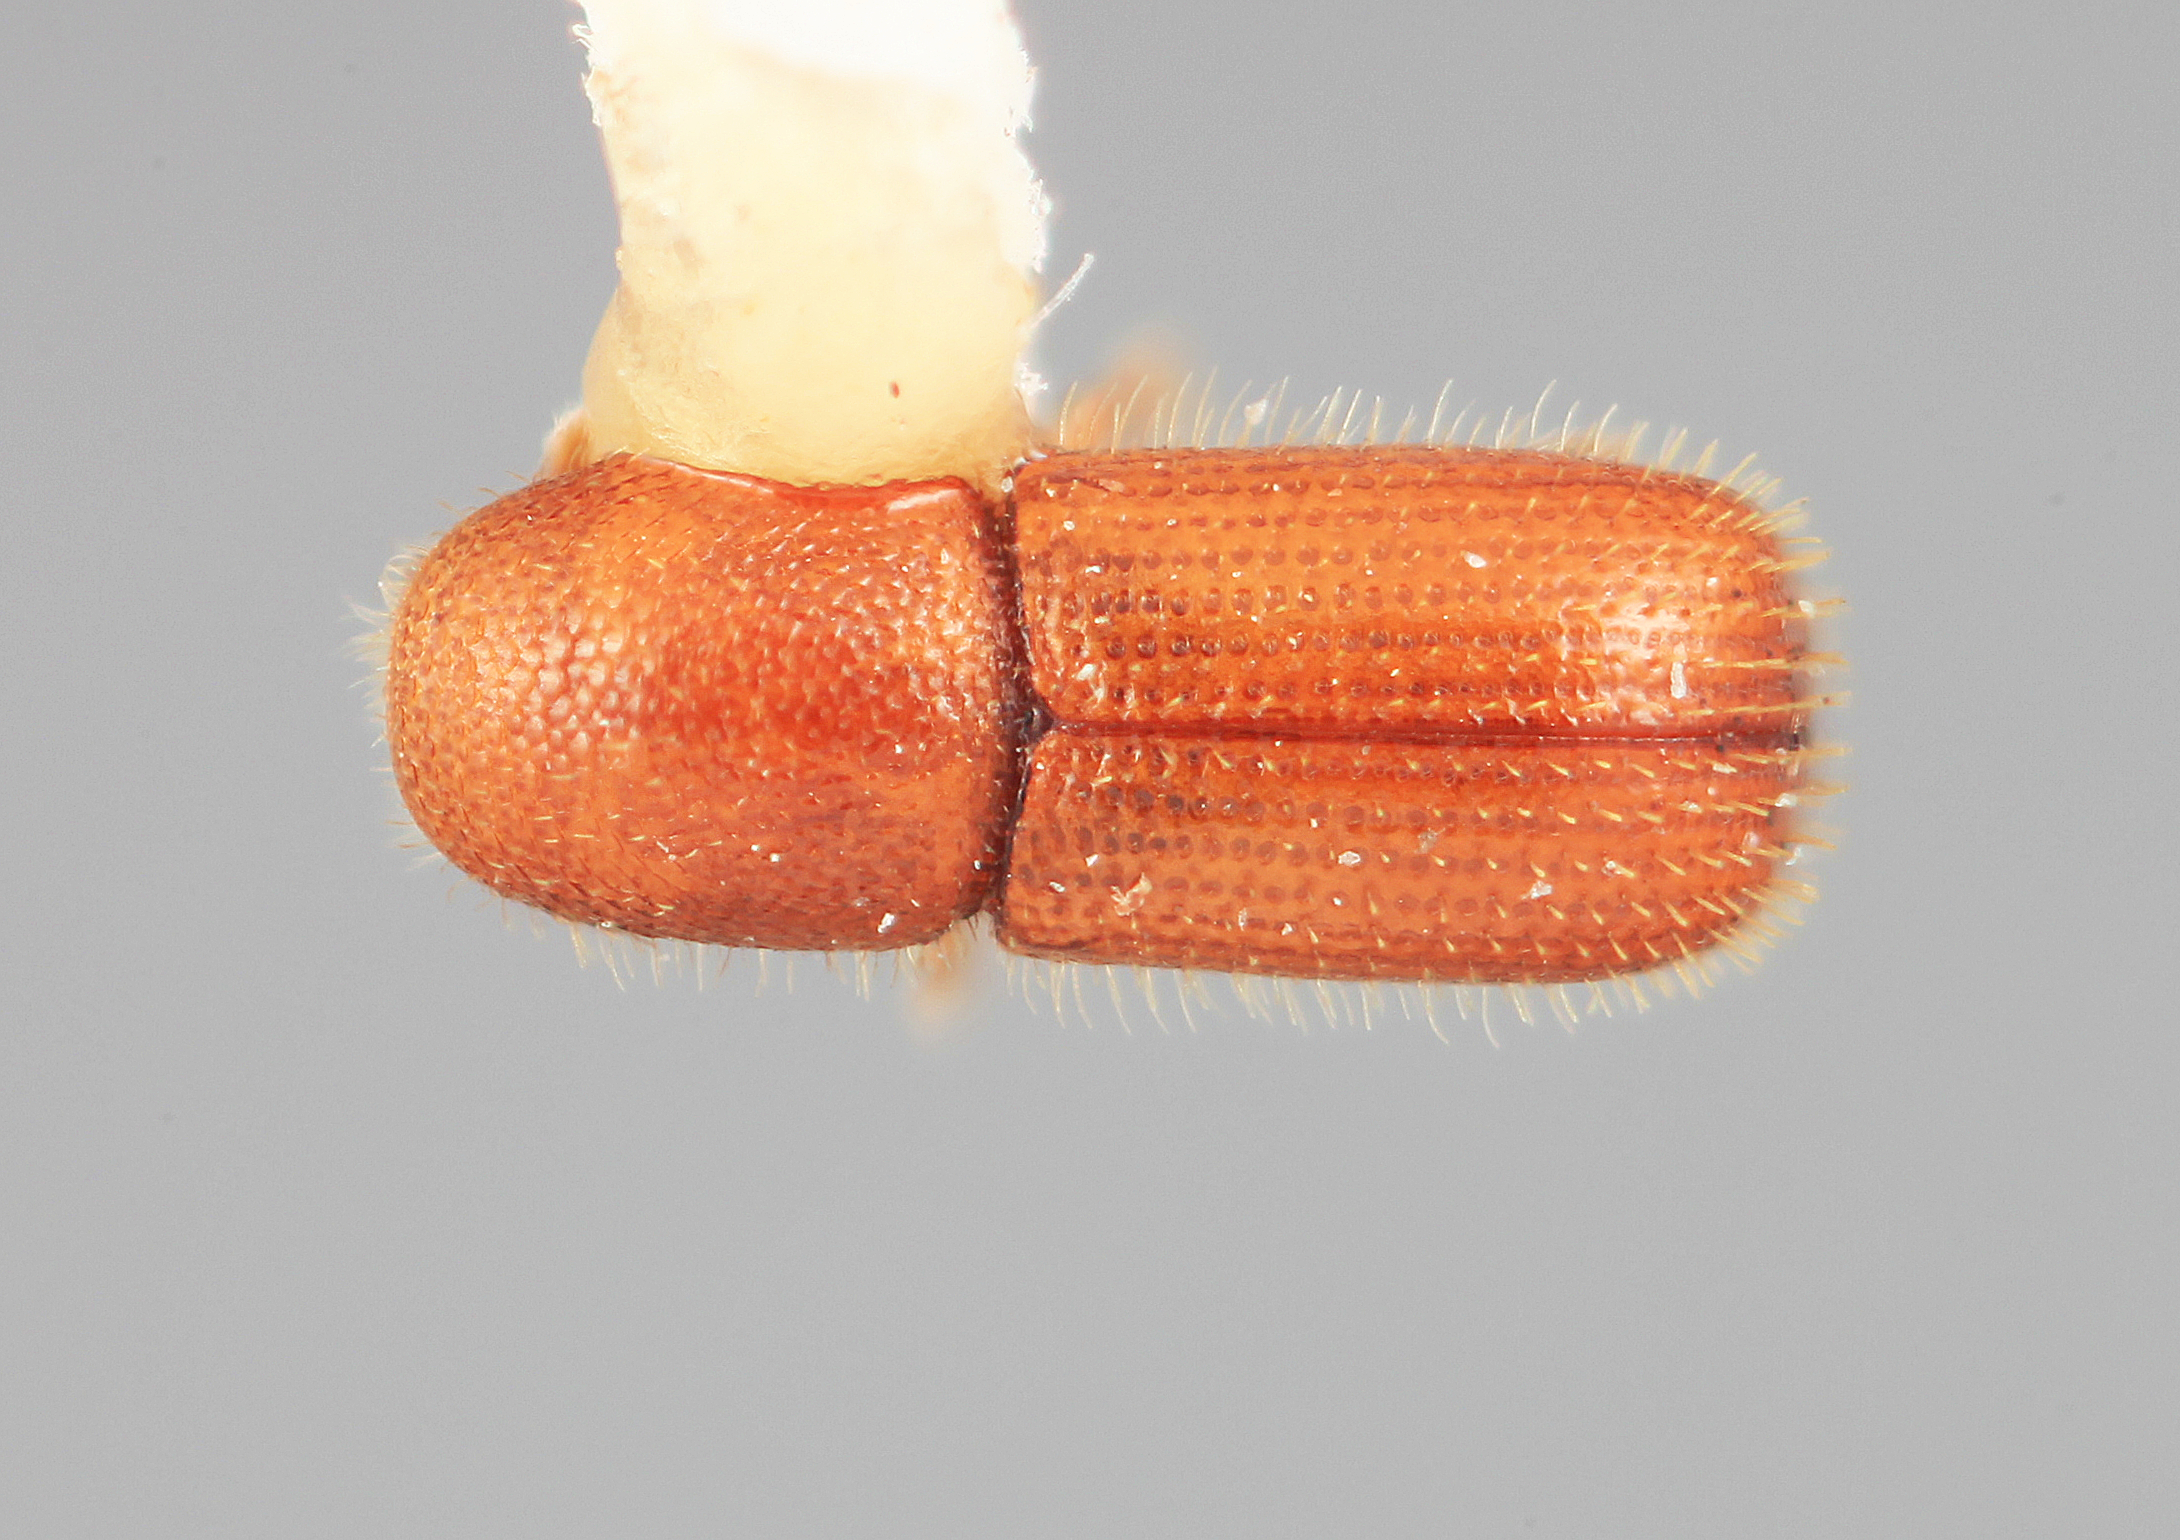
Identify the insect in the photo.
Dendrocranulus limus
